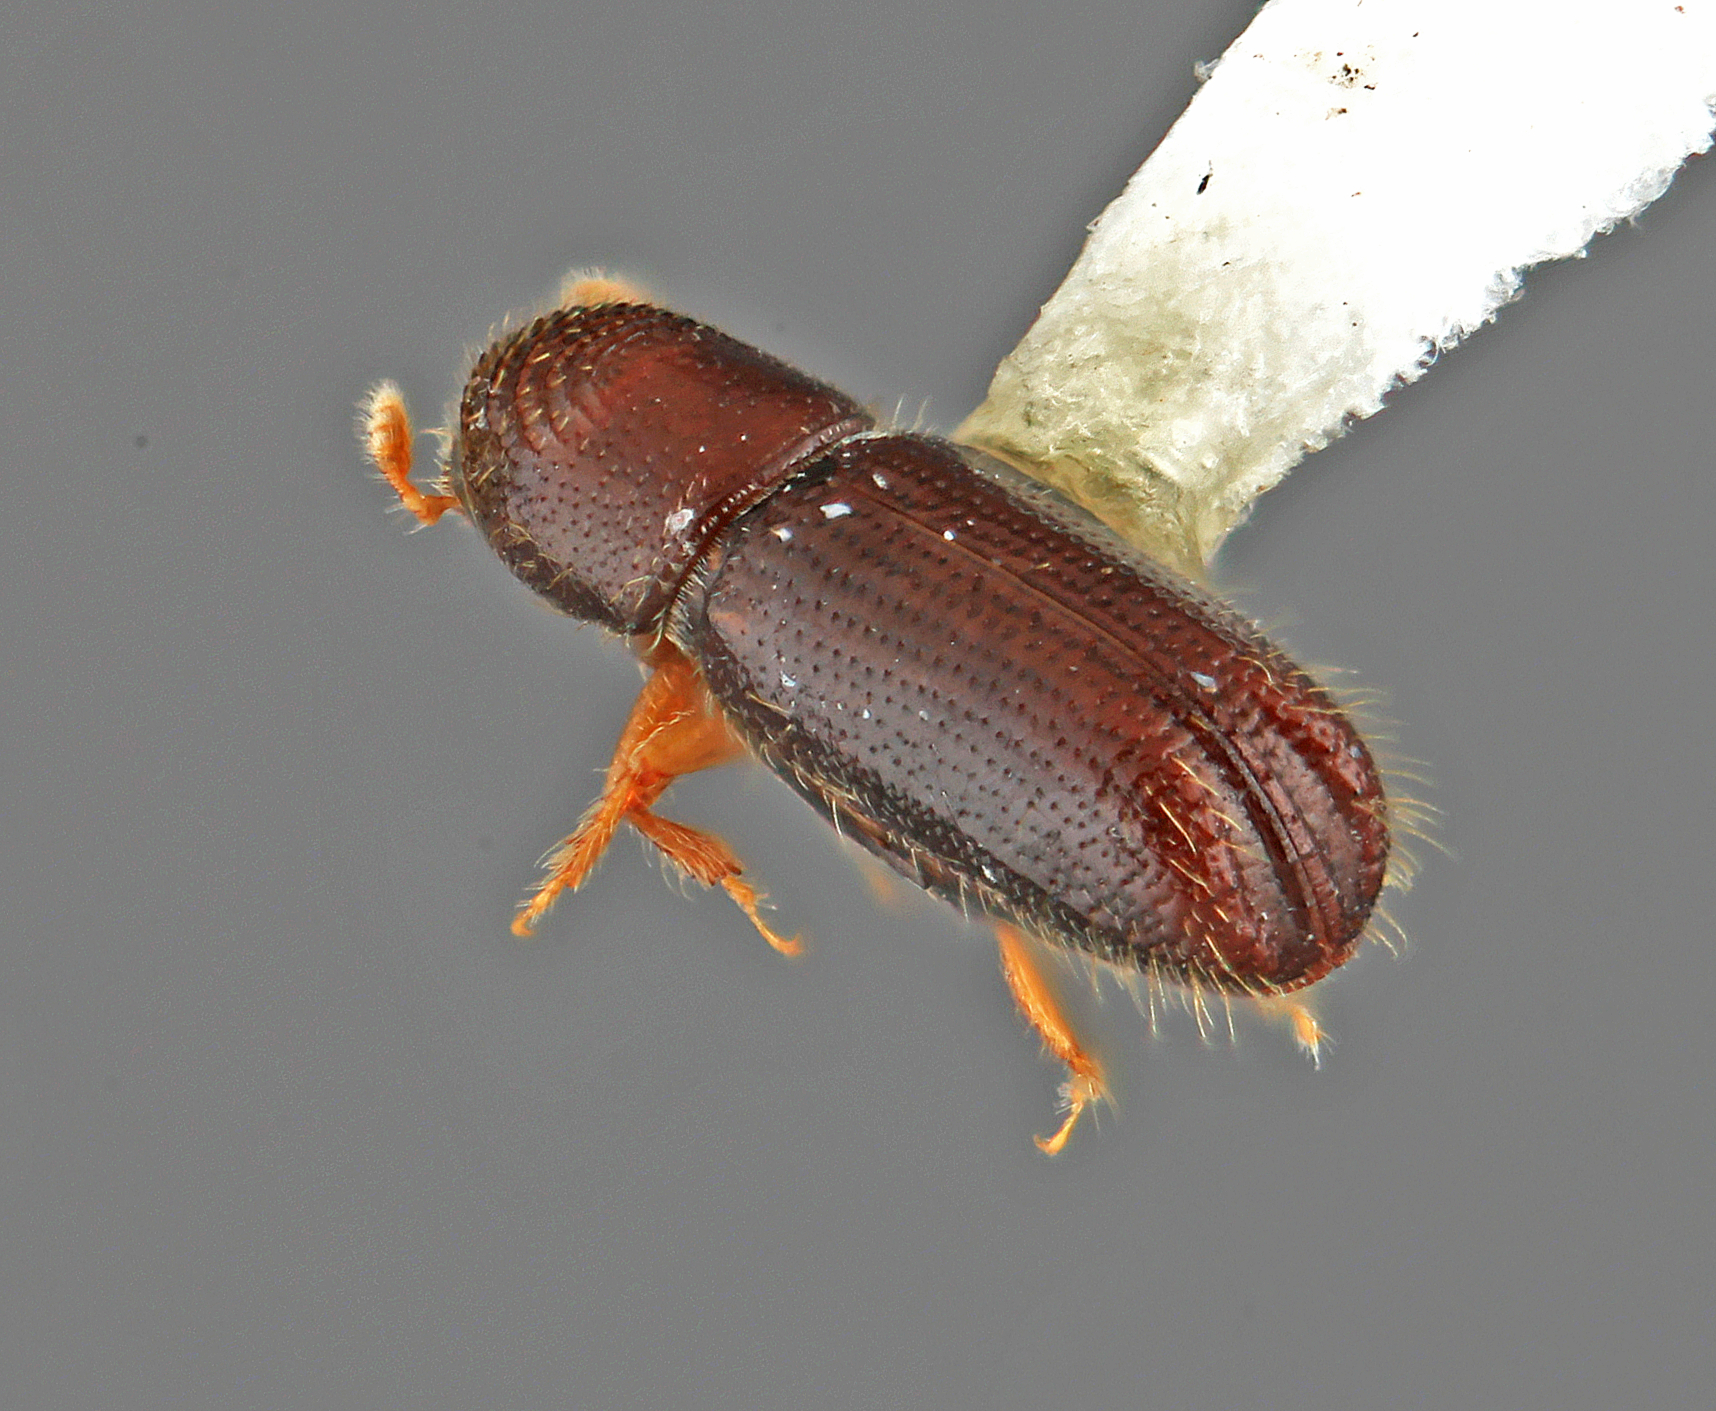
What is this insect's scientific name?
Pityophthorus moritzi
